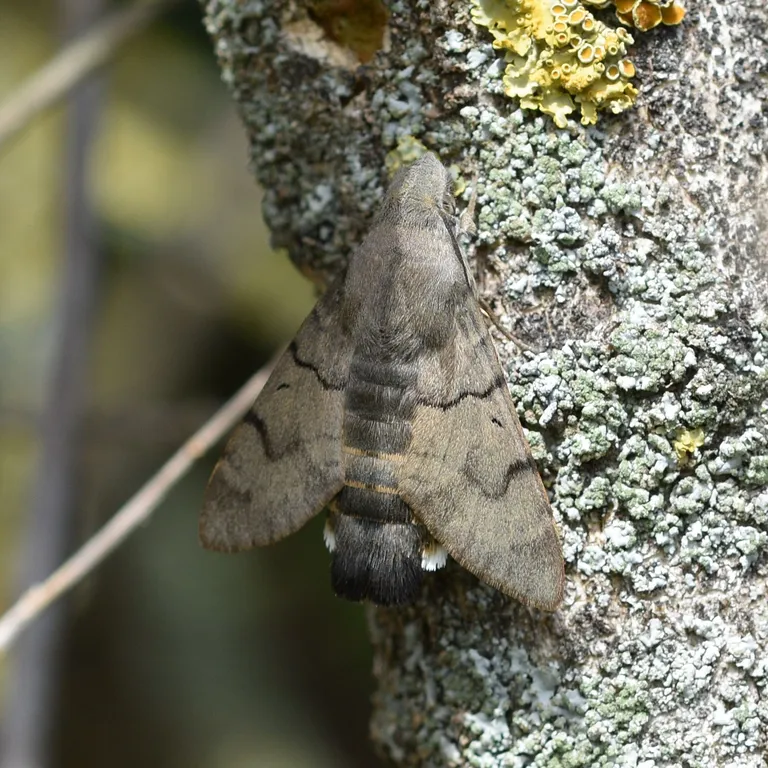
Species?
Macroglossum stellatarum
